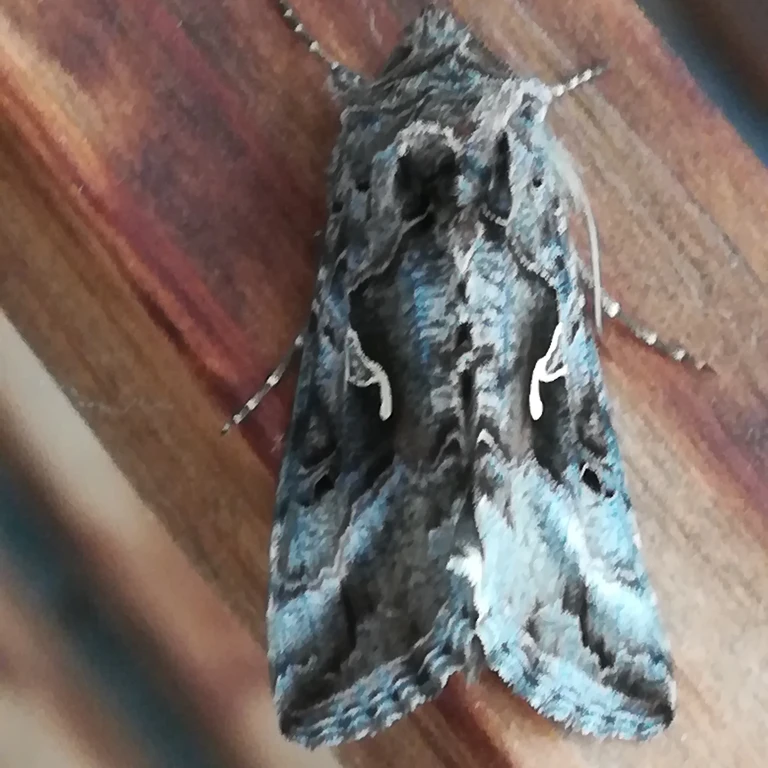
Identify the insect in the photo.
Autographa gamma
